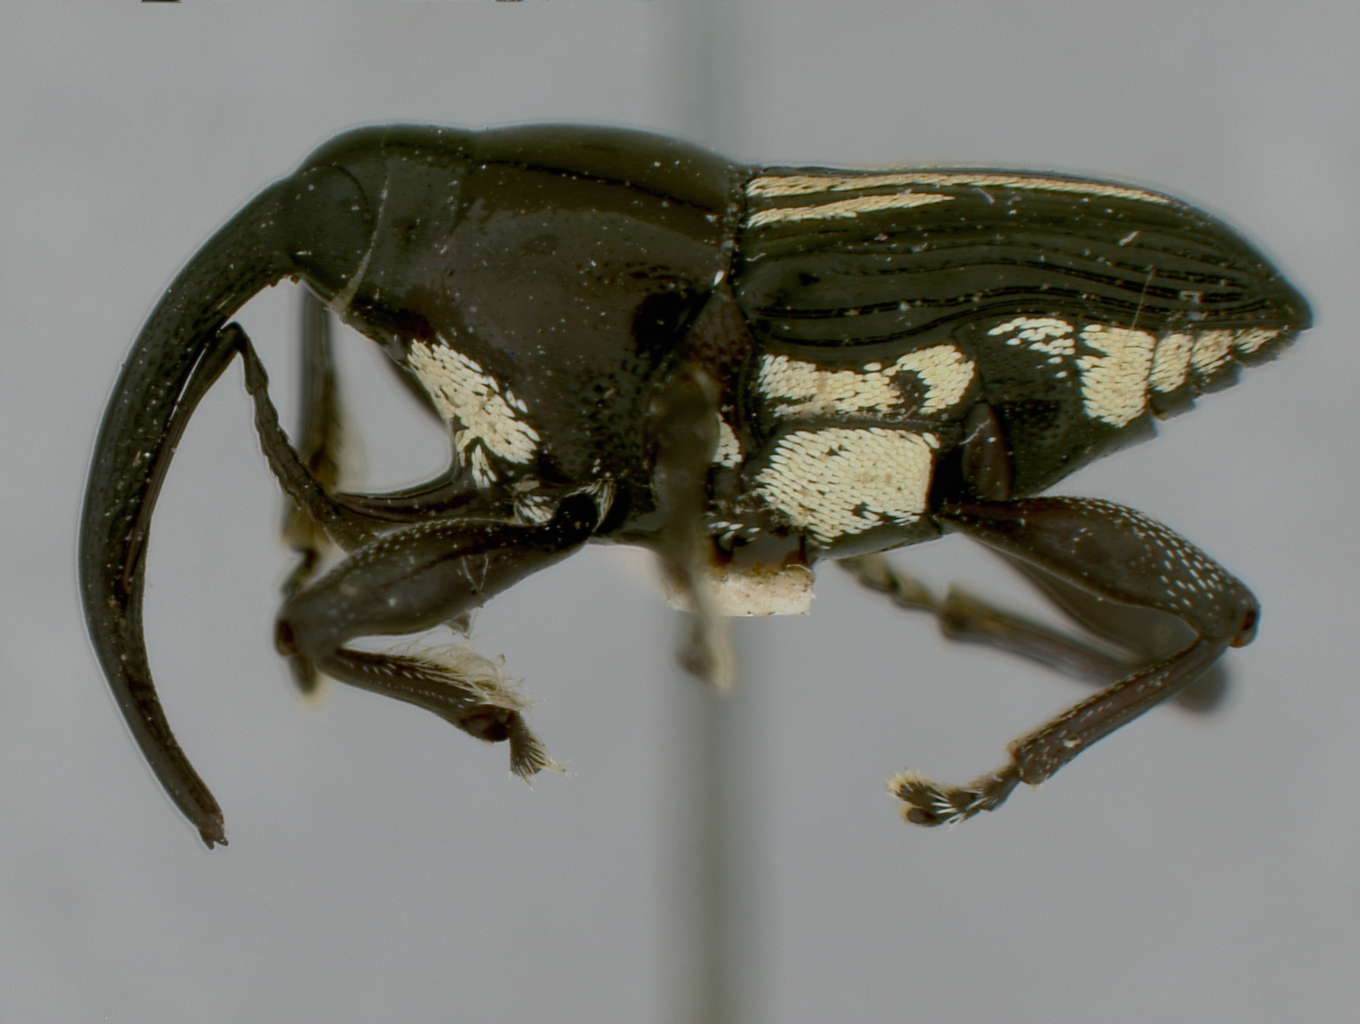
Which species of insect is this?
Cylindrocerus armatus
